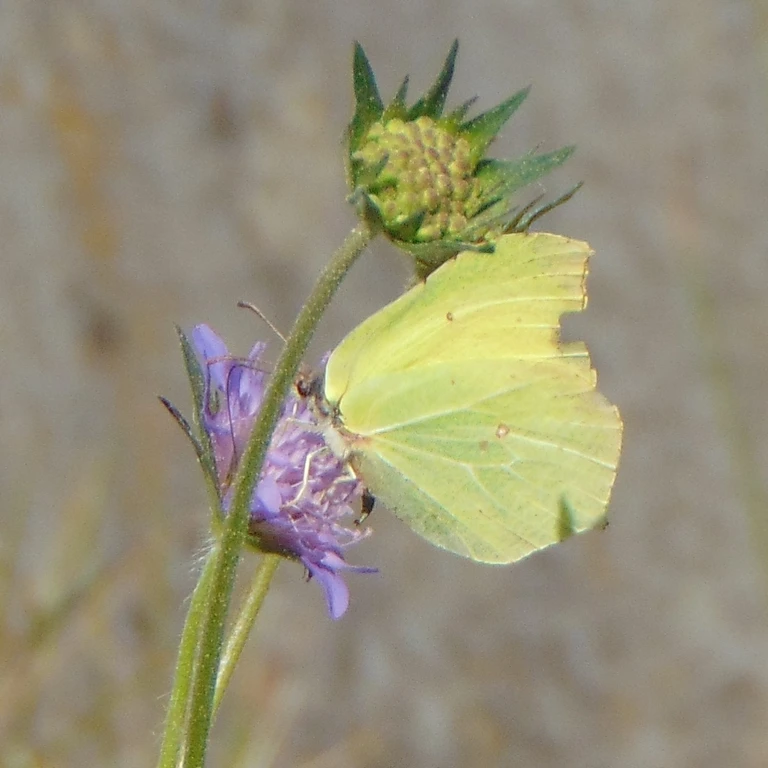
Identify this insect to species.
Gonepteryx rhamni
